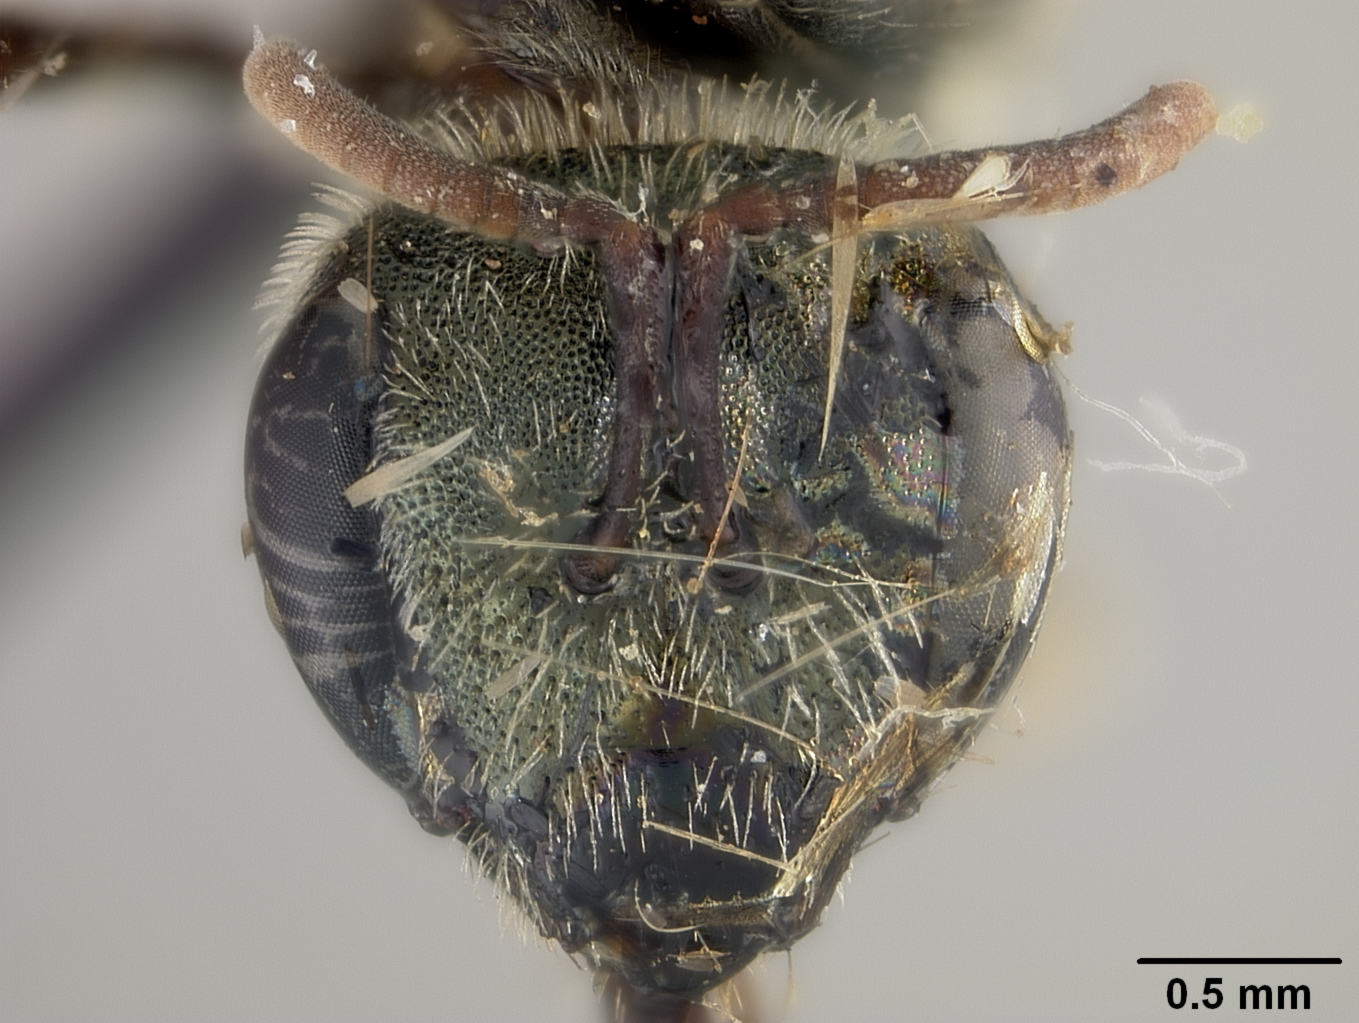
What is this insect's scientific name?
Halictus olivarius
